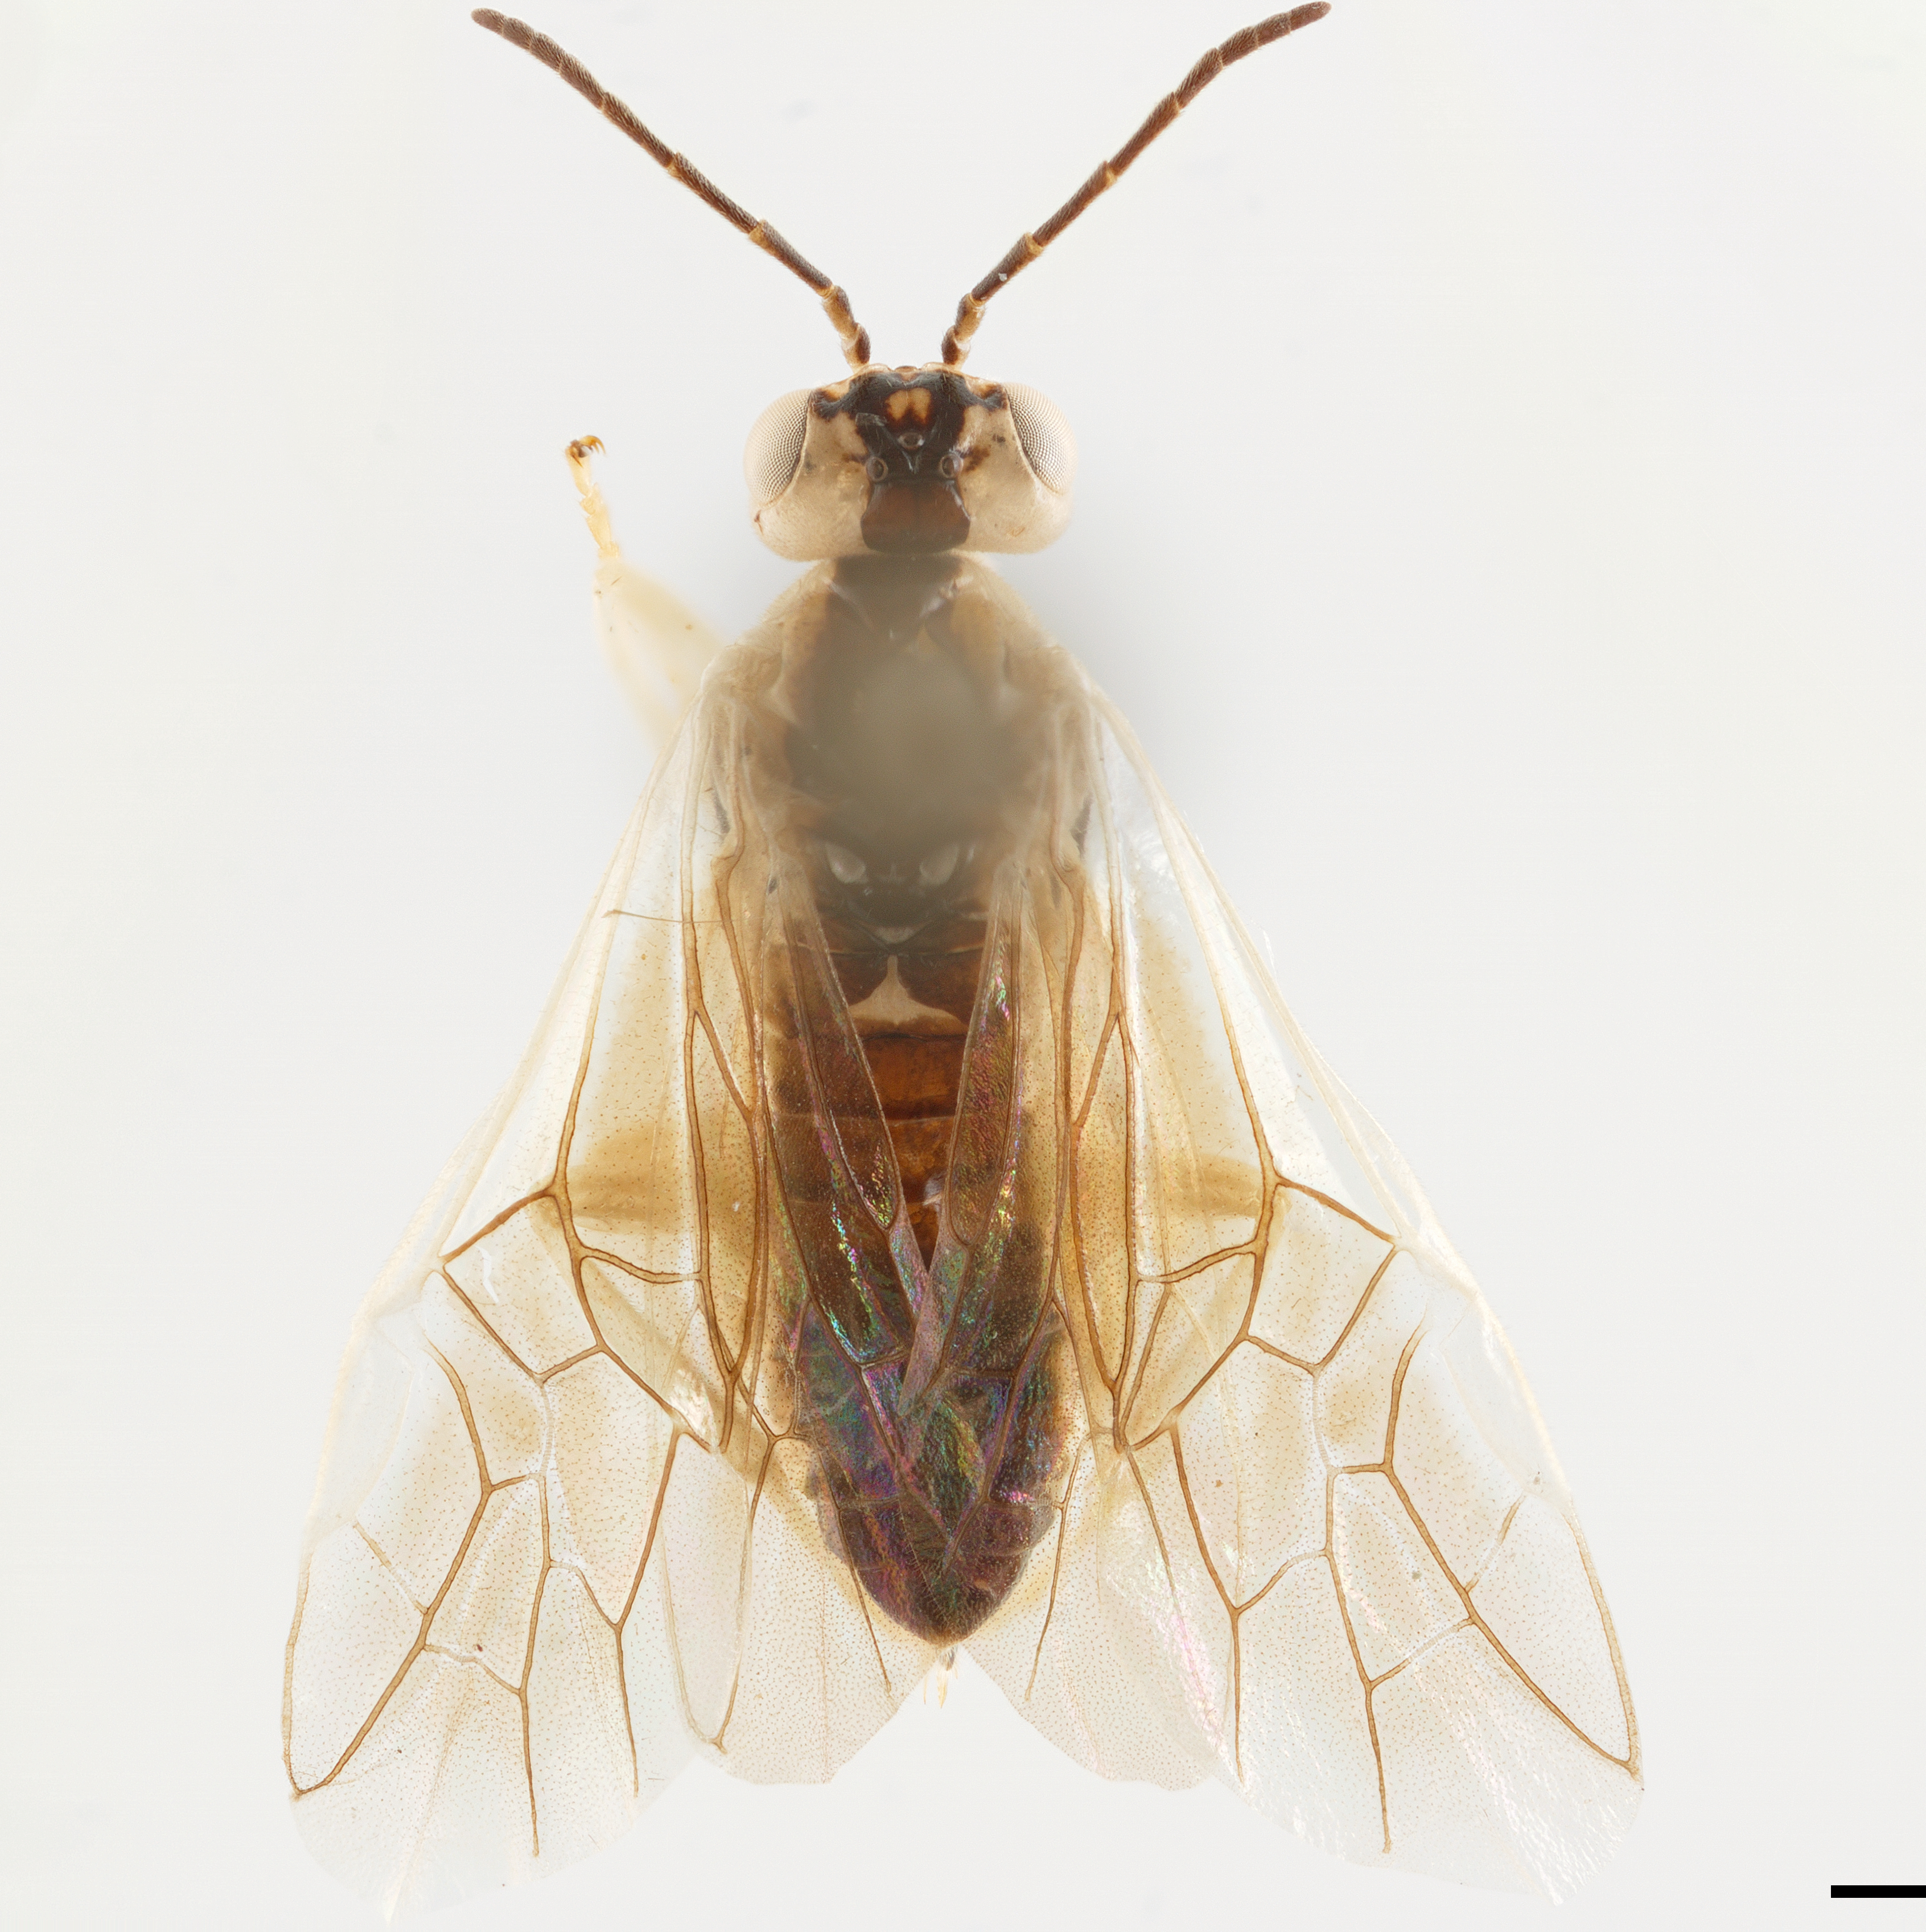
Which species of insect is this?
Harpiphorus lepidus
